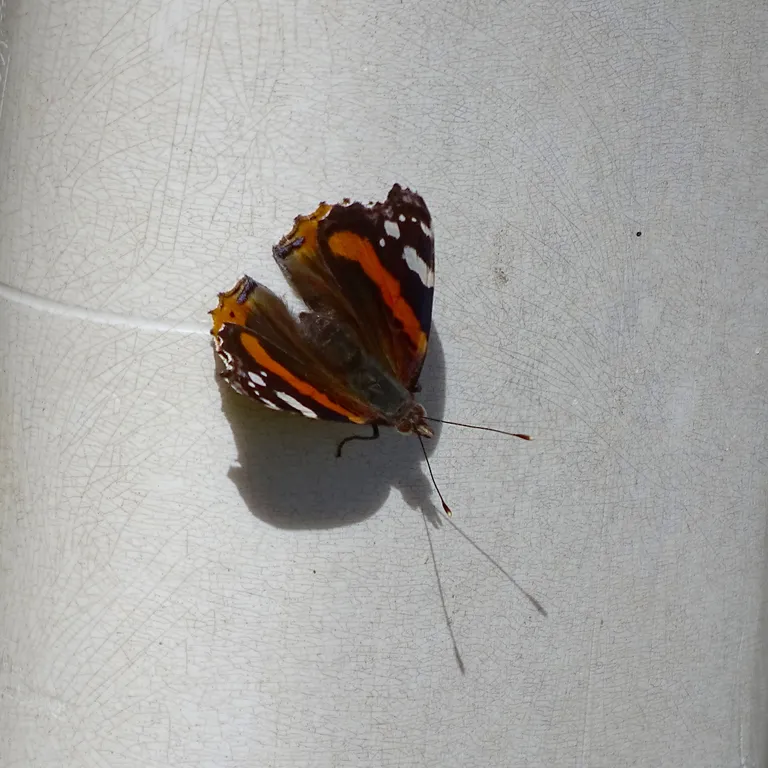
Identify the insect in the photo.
Vanessa atalanta
